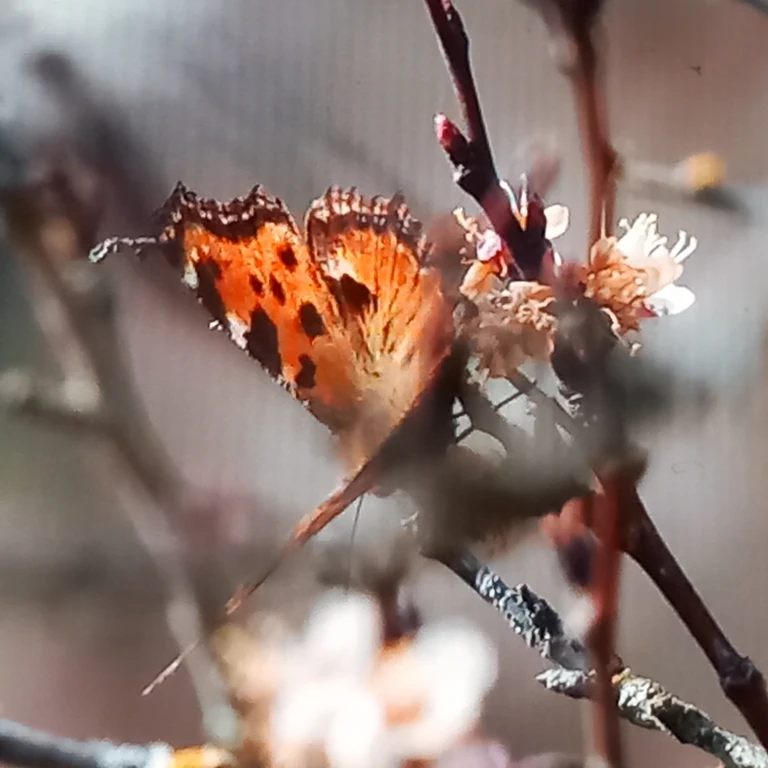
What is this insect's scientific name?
Nymphalis polychloros
